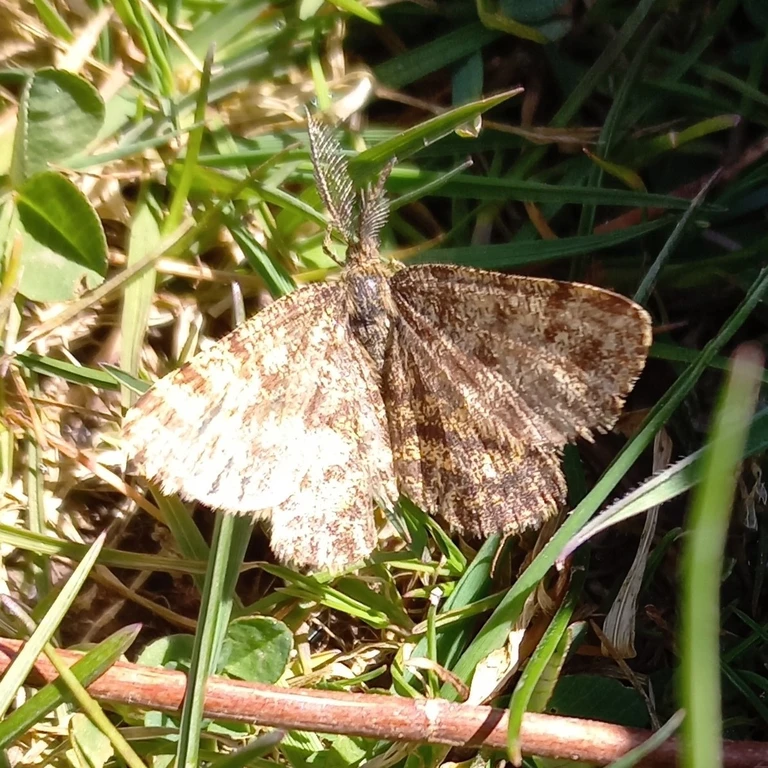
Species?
Ematurga atomaria
